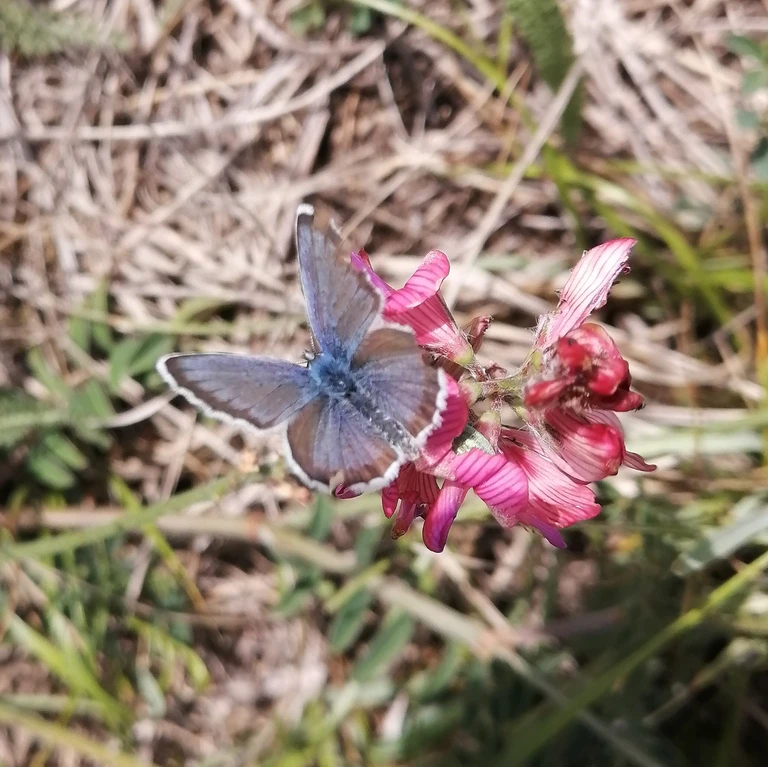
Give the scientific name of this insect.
Plebejus argus
